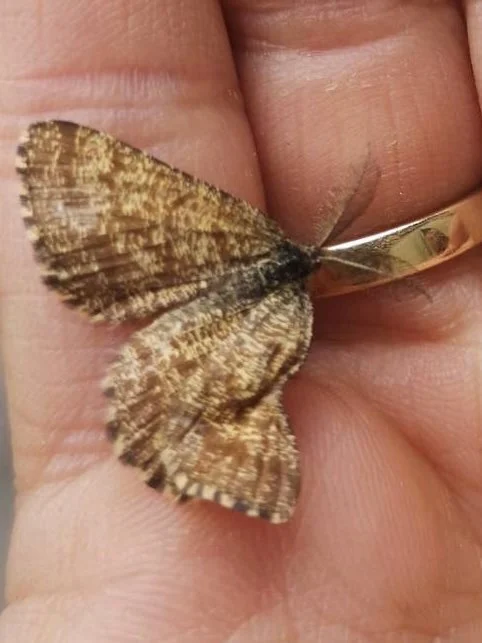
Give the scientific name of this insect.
Ematurga atomaria
